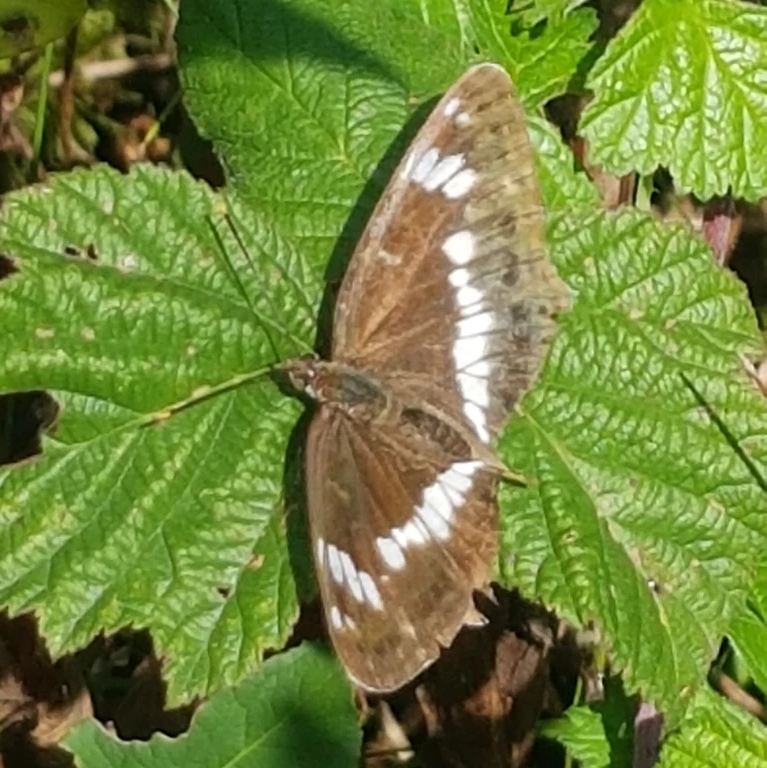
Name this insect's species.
Limenitis camilla (also Ladoga camilla)
